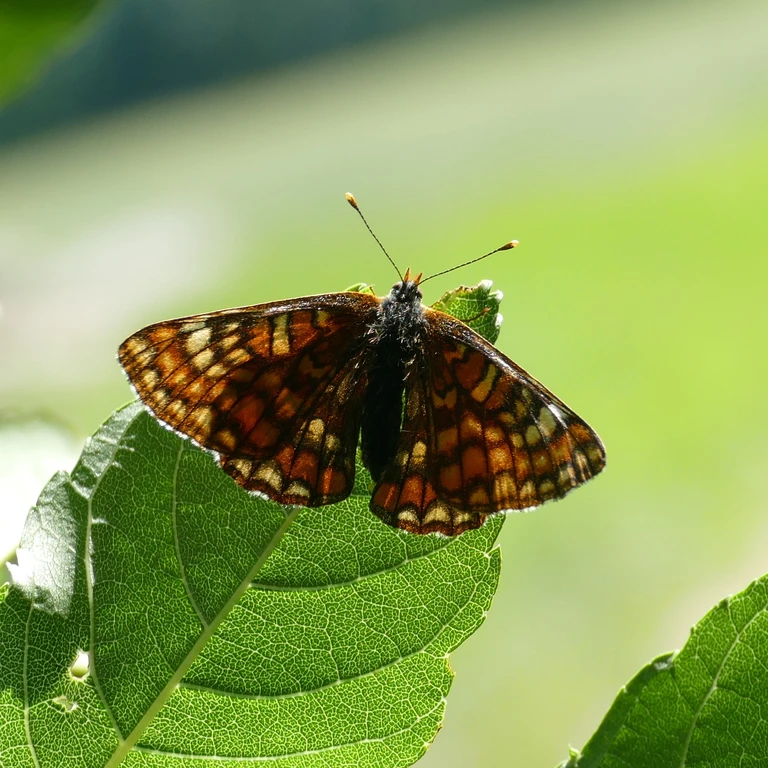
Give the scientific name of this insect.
Euphydryas maturna
